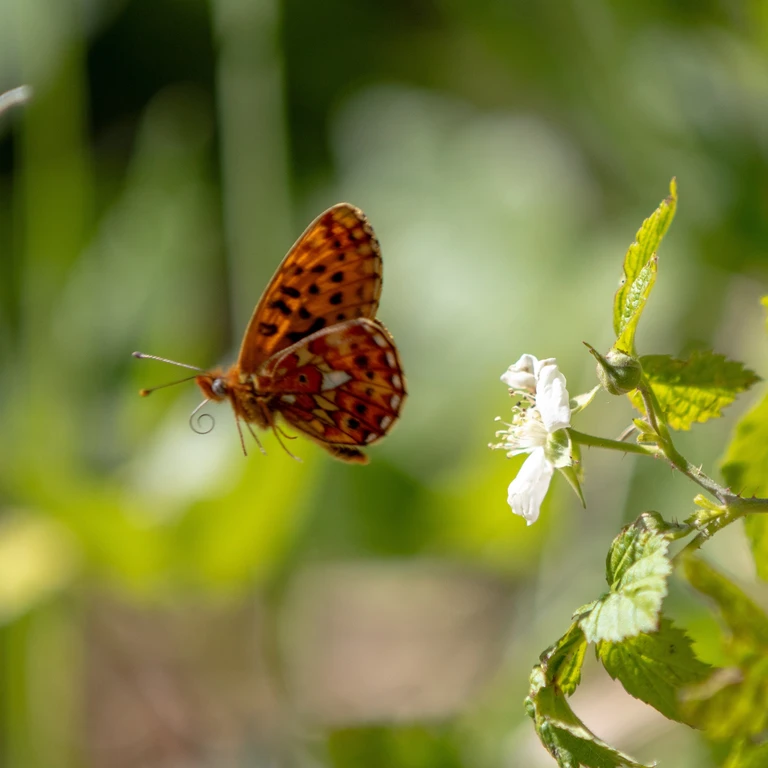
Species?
Boloria euphrosyne (also Clossiana euphrosyne)
